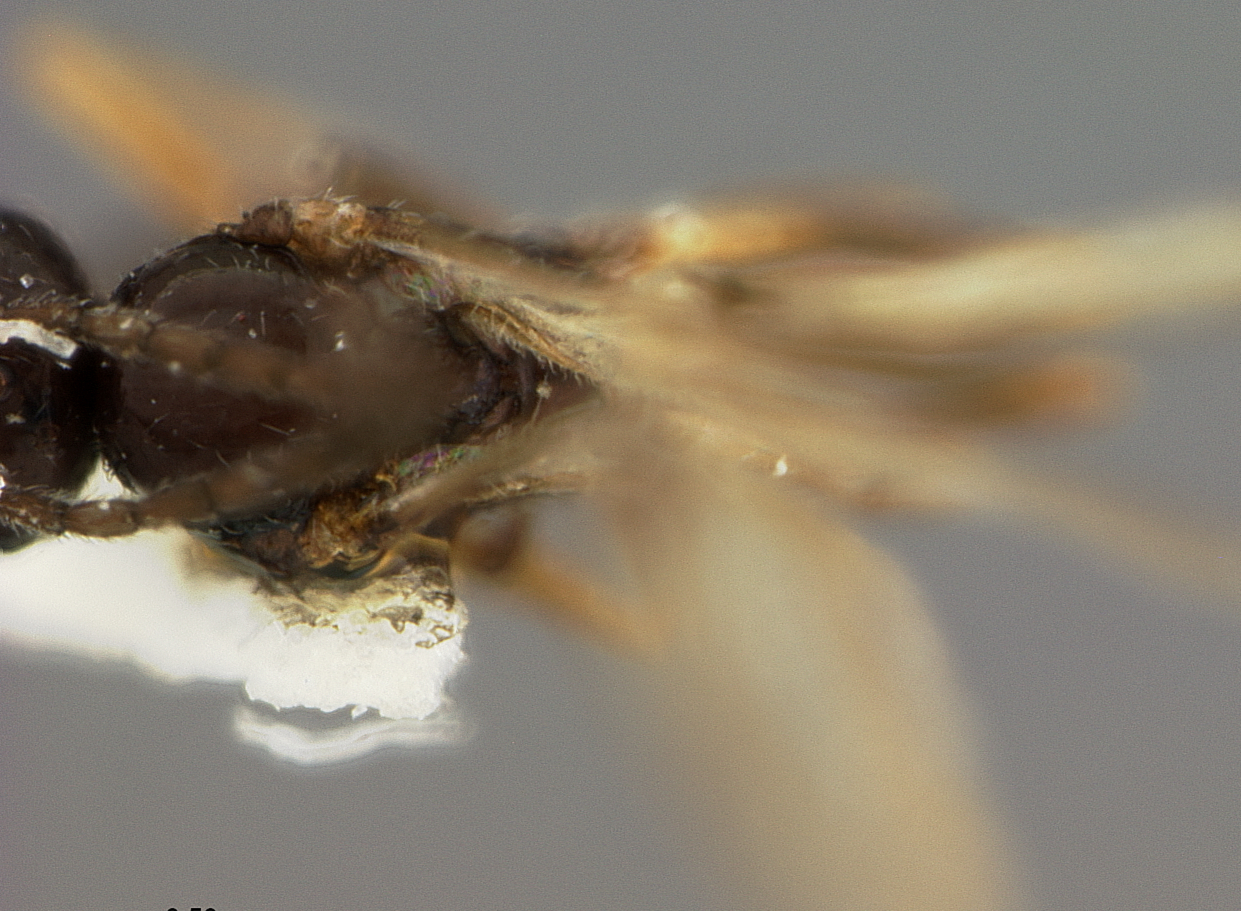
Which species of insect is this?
Lipolexis chenopodiaphidas
